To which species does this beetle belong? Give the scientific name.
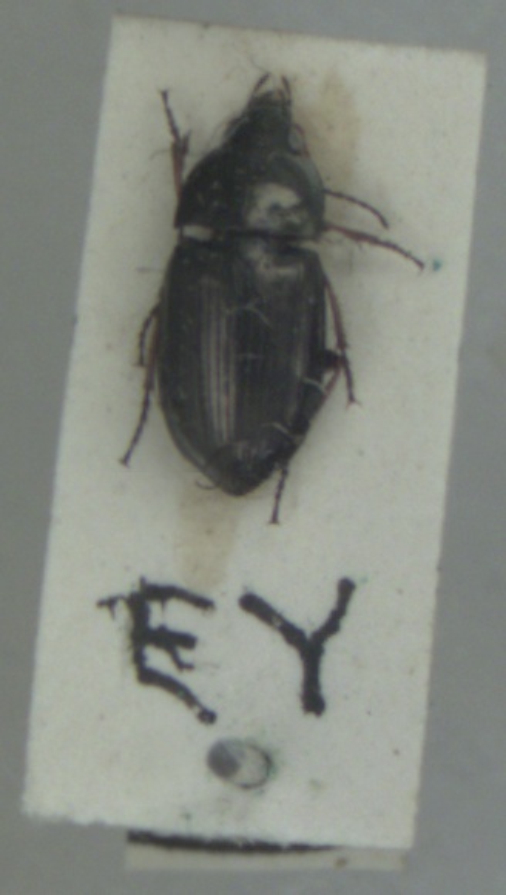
Amara plebeja
